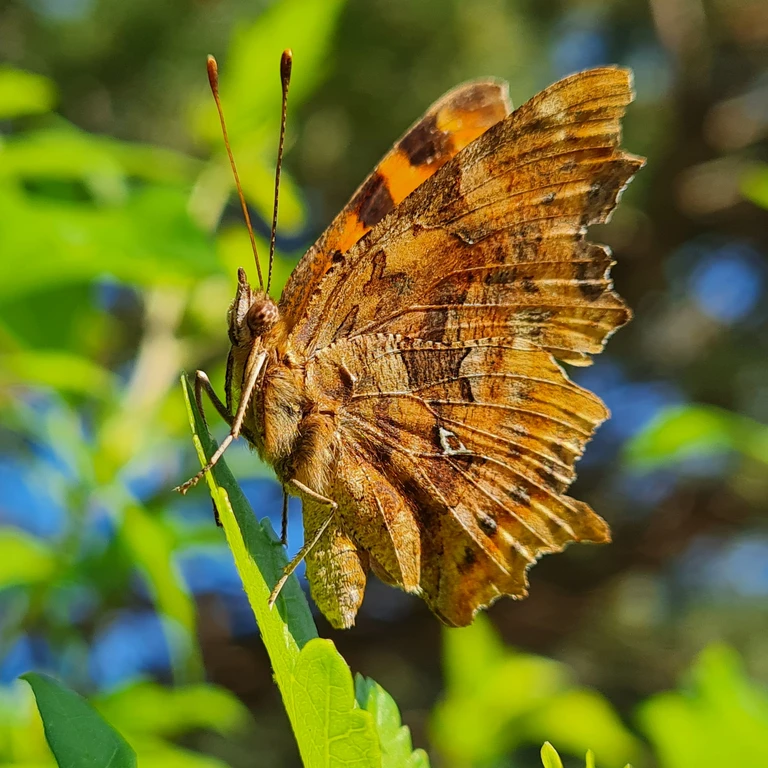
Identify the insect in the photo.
Polygonia c-album
